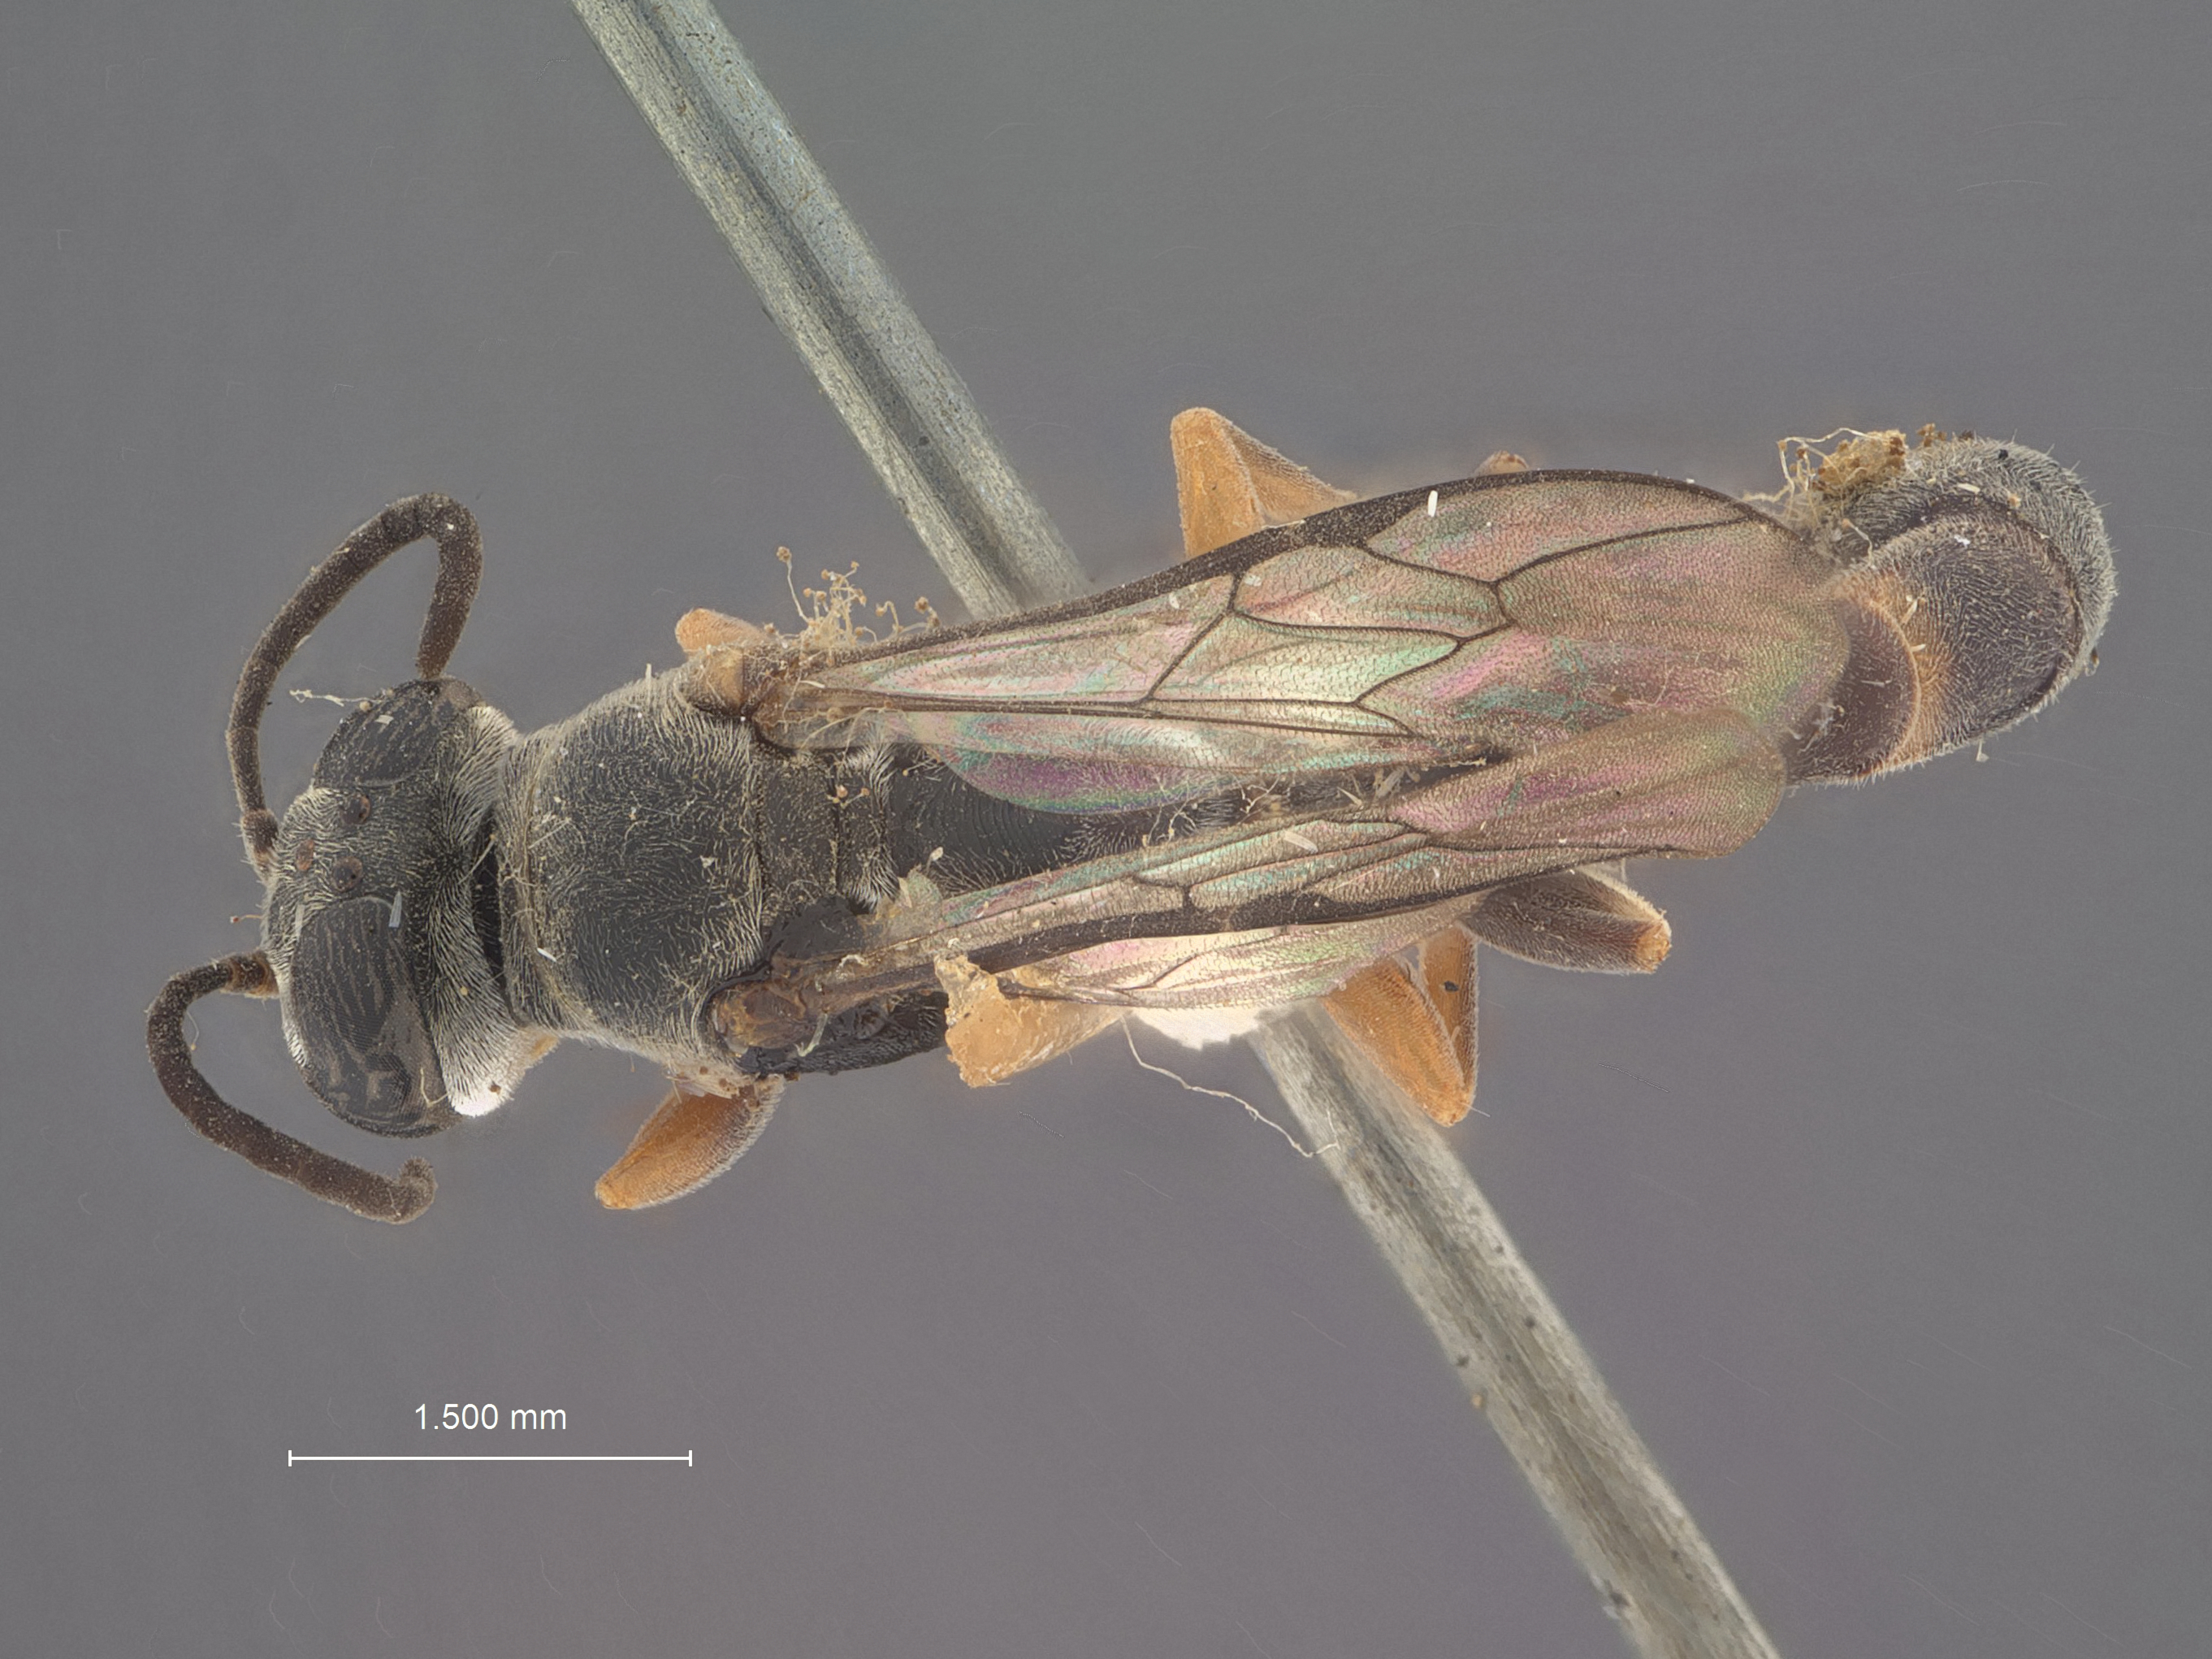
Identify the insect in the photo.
Trypoxylon trinidadense
